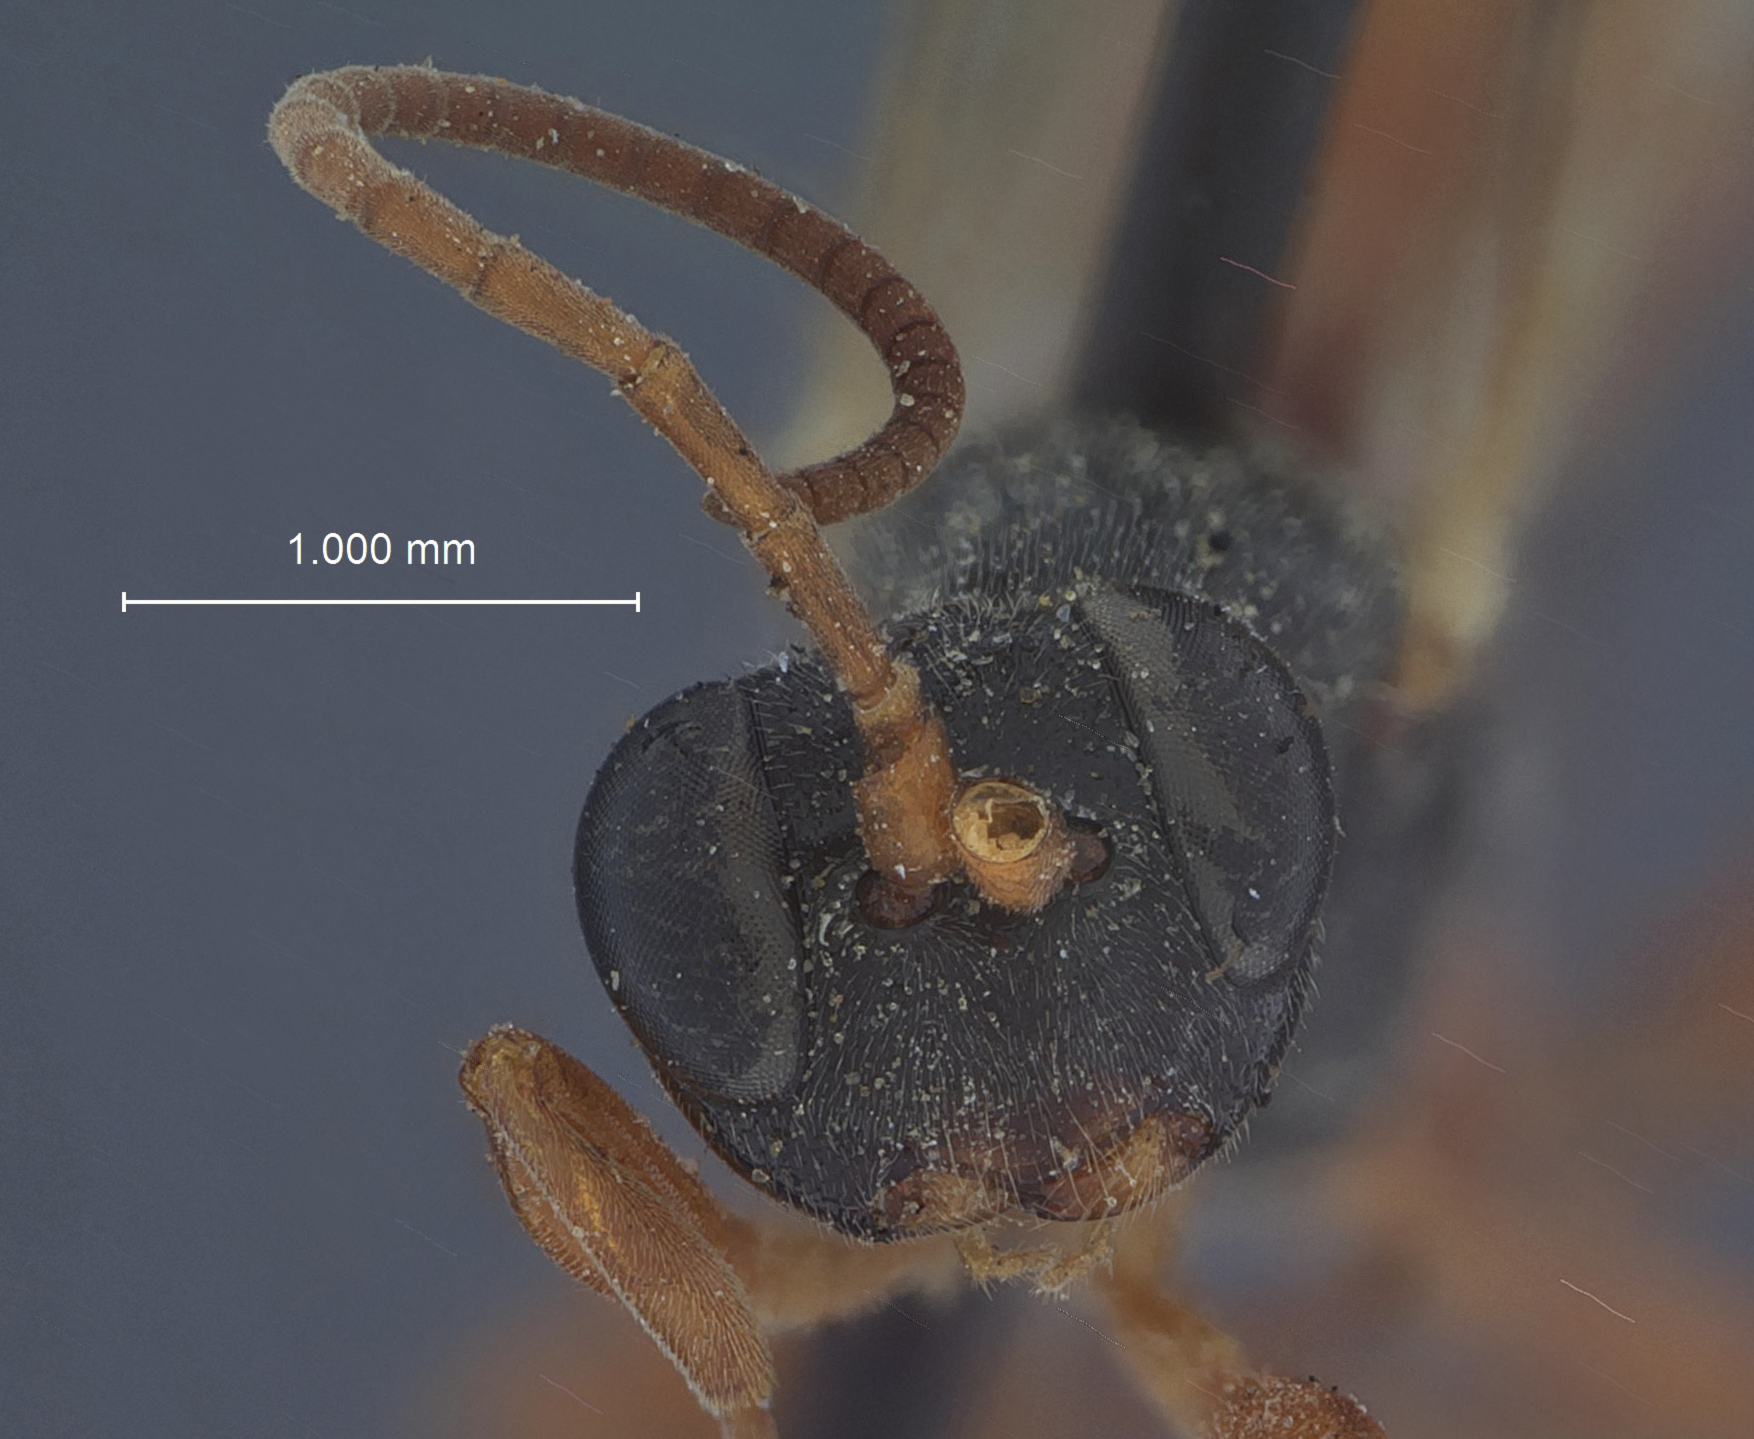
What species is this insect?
Phygadeuon neodiprioni
